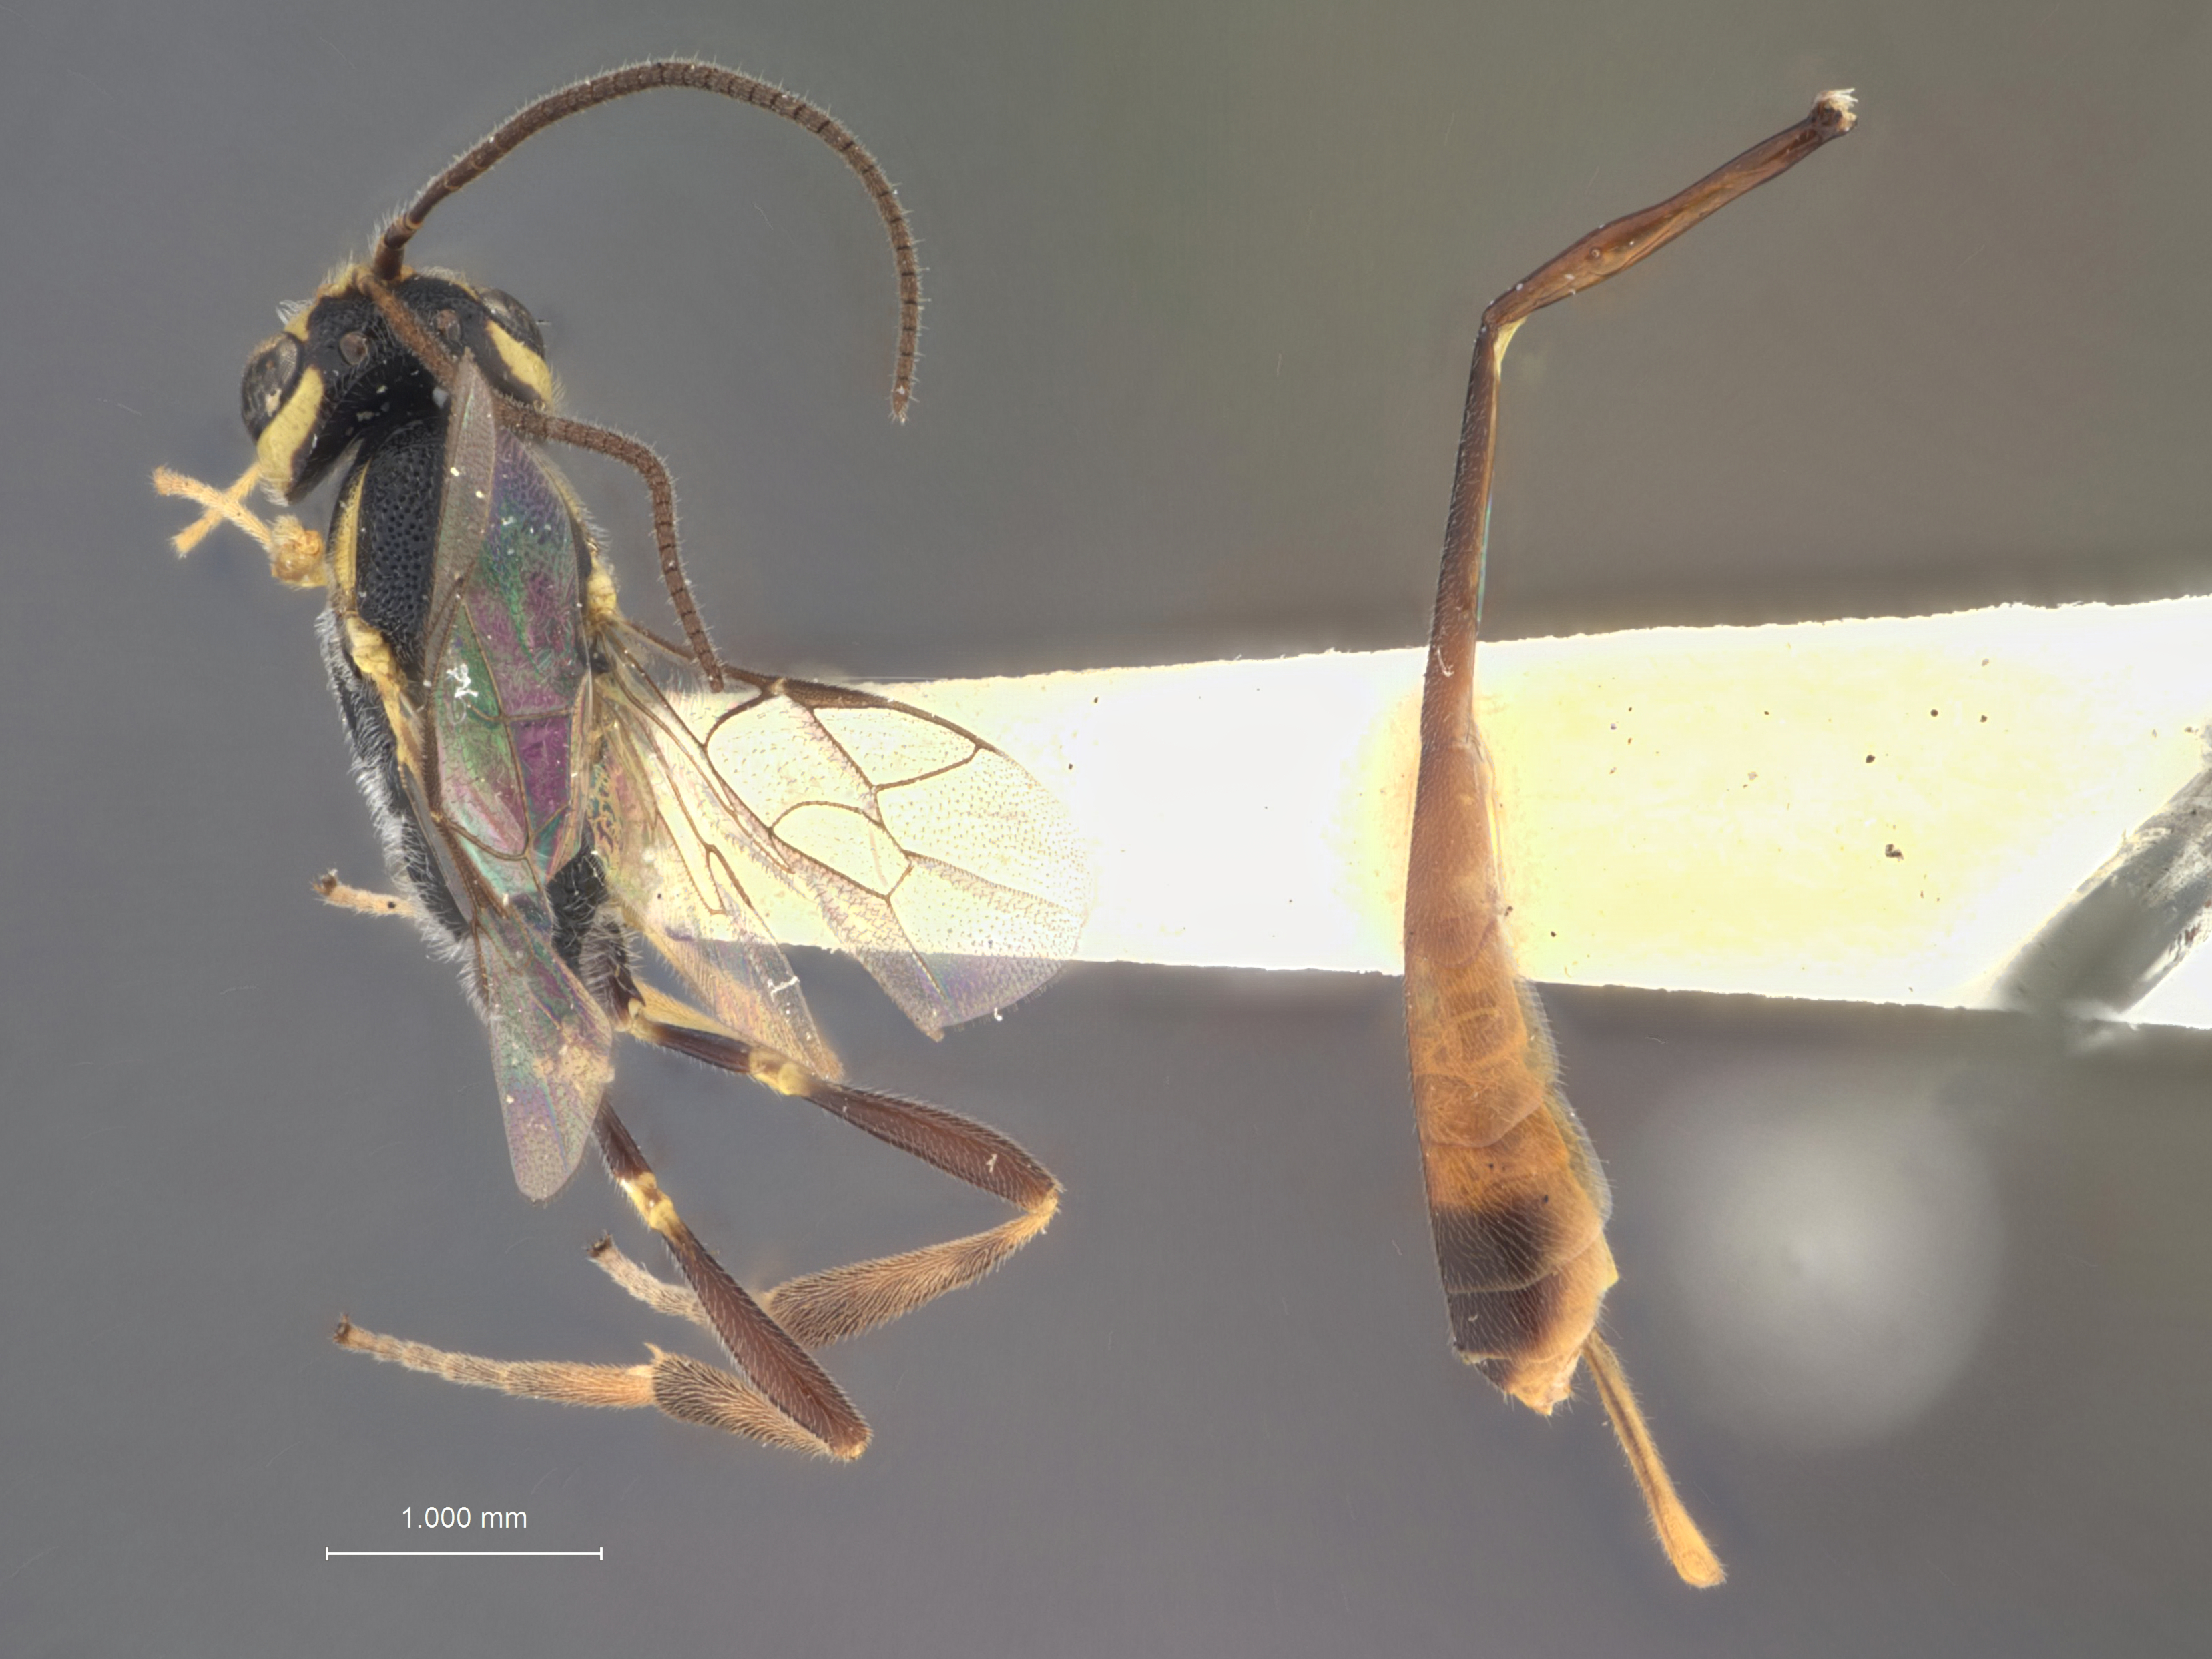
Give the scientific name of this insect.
Podogaster evetrivorus
